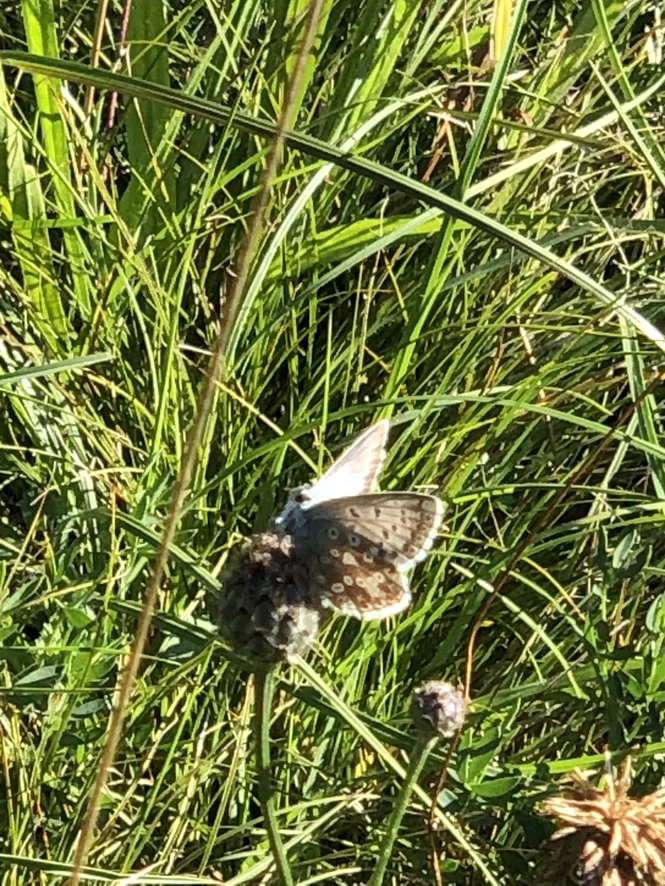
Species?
Lysandra coridon
